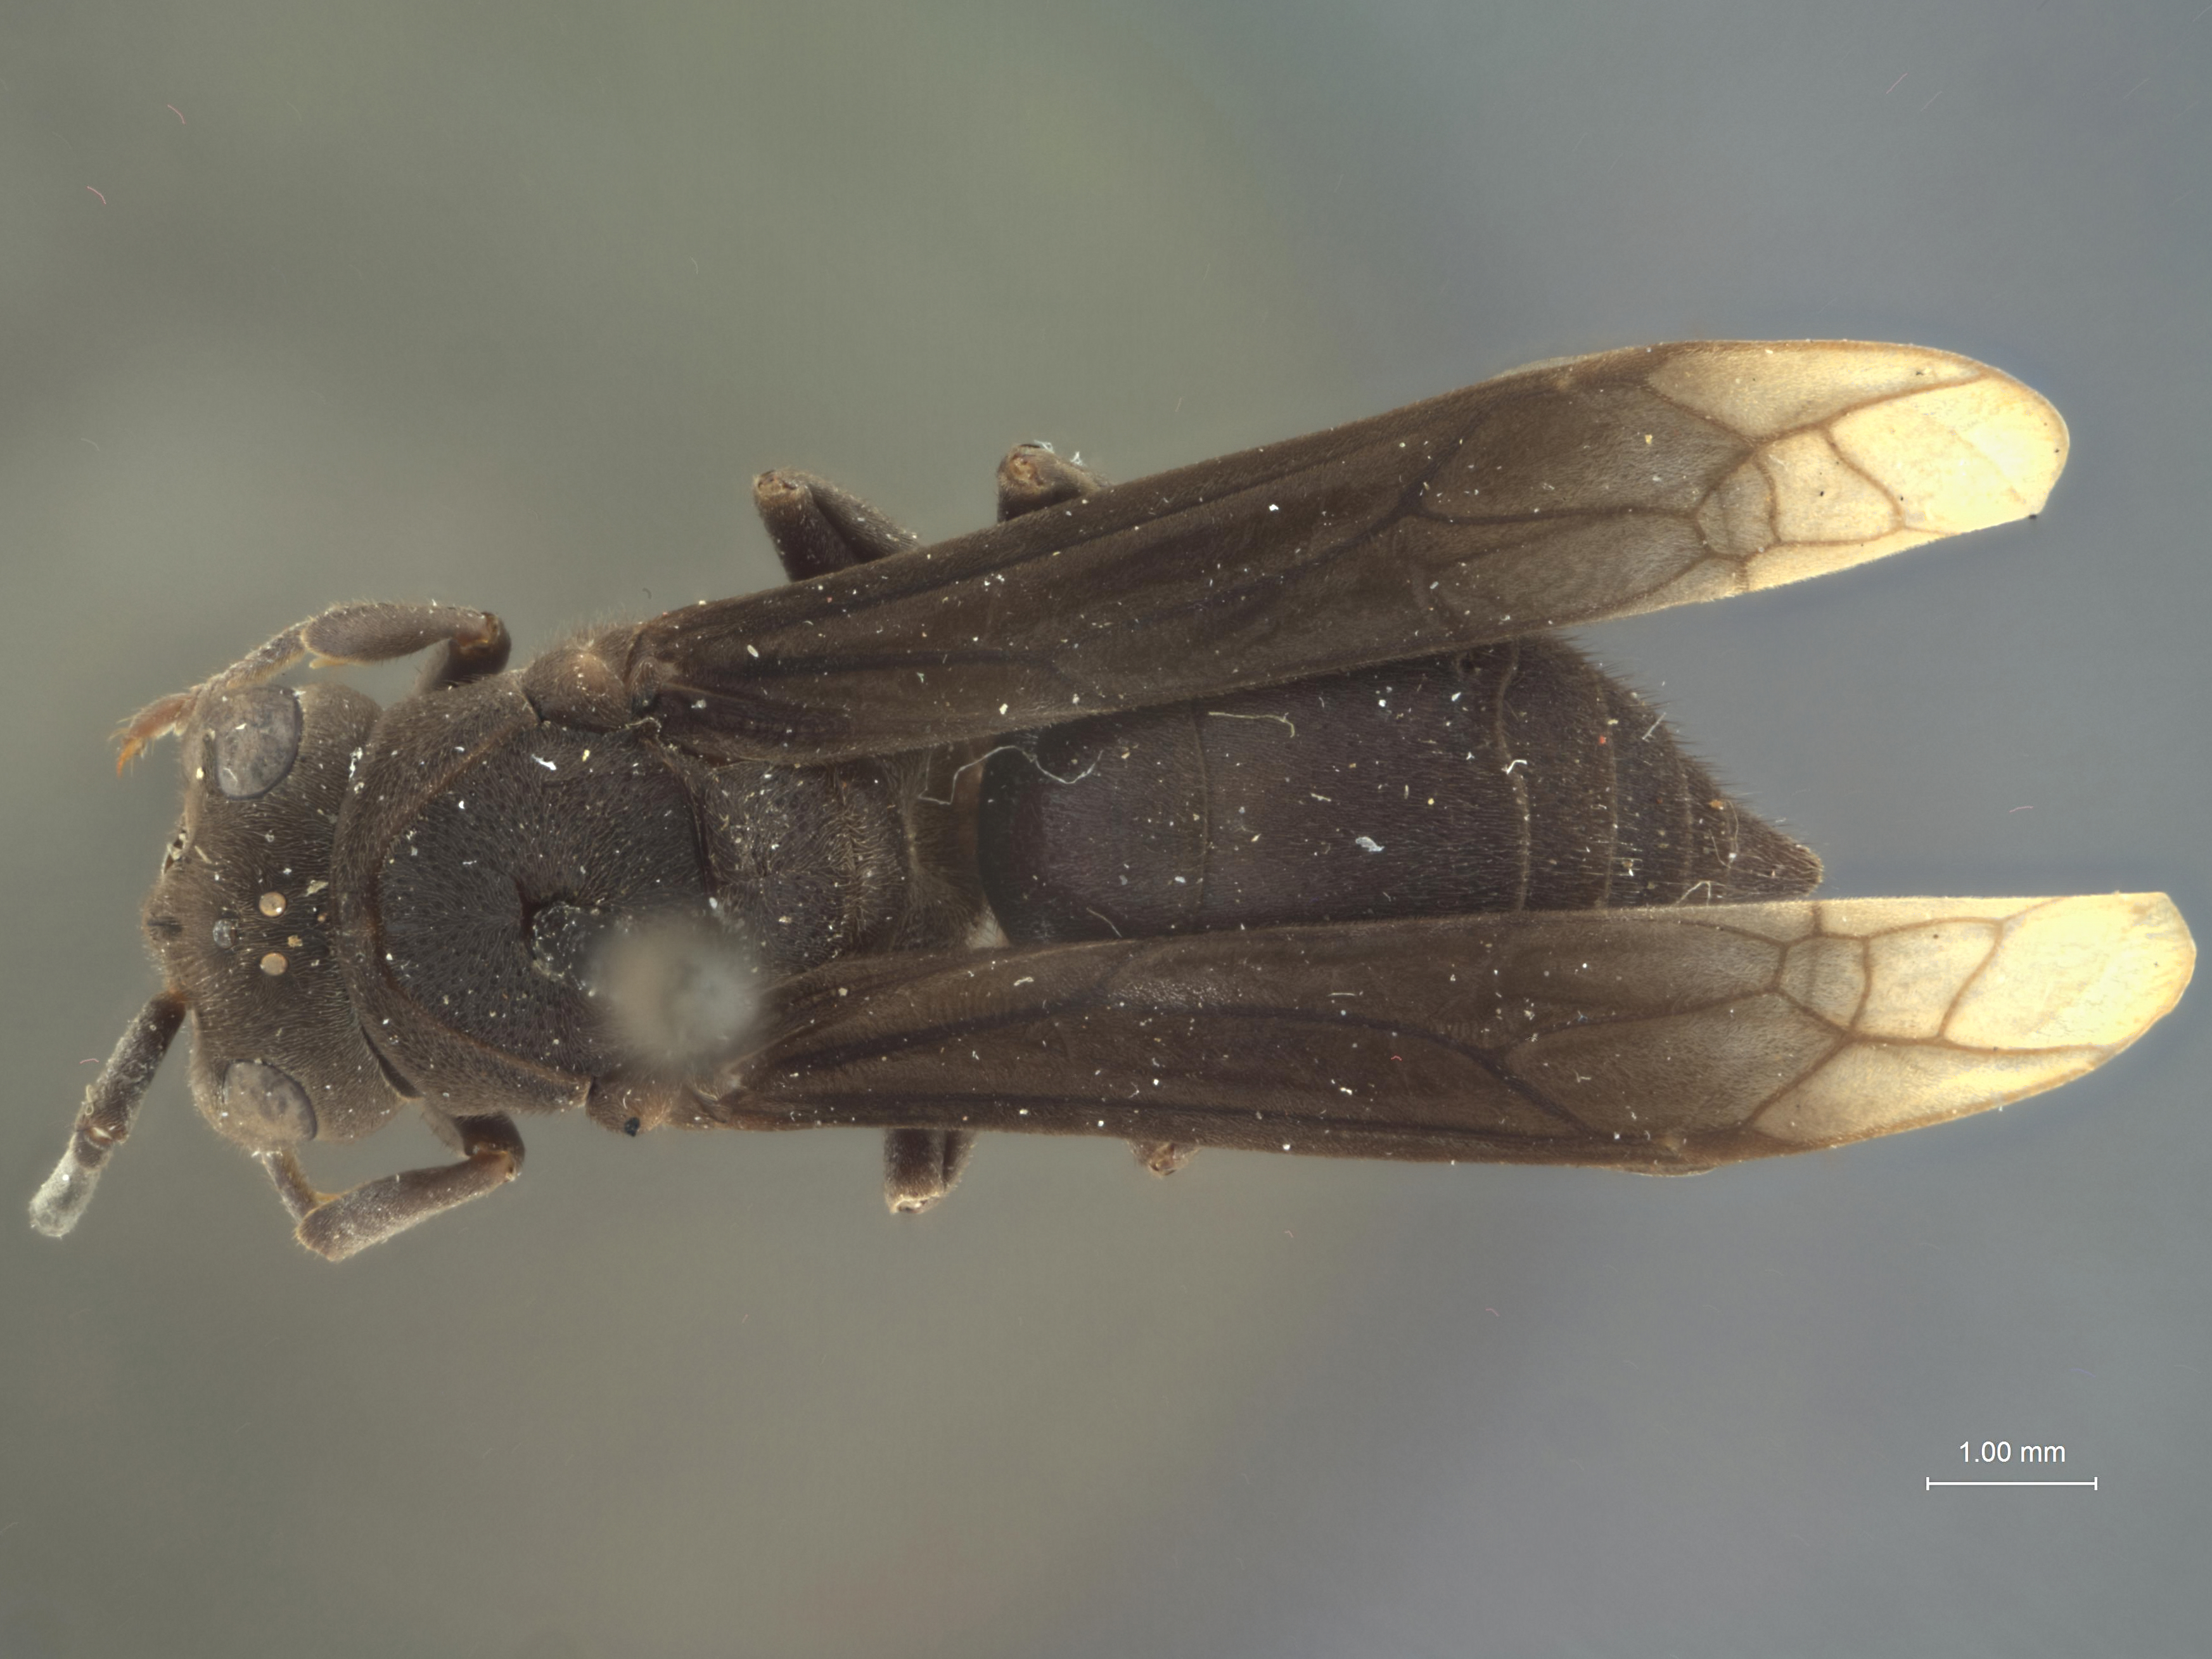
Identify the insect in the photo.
Parachartergus aztecus
